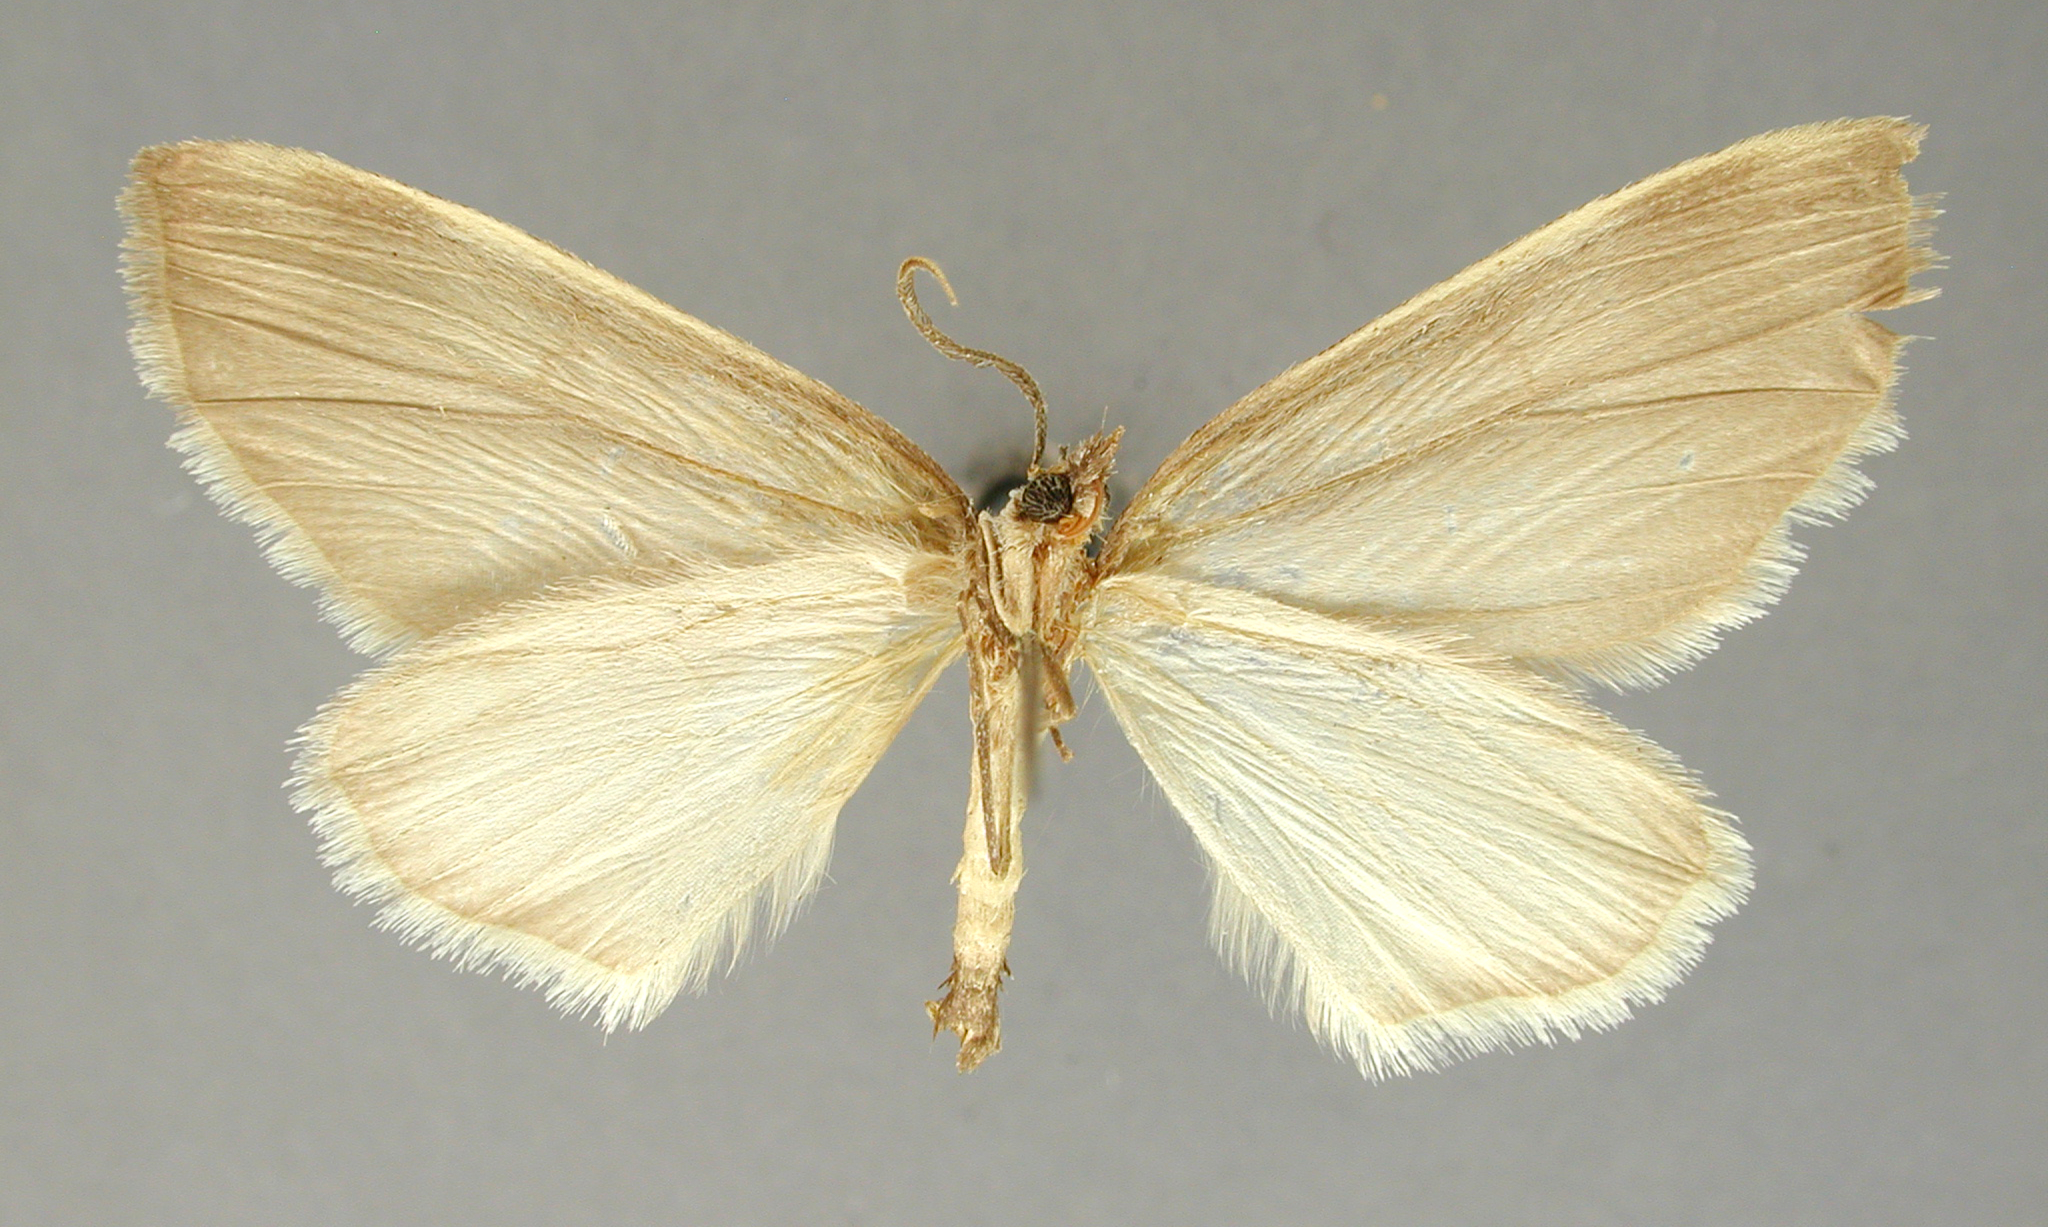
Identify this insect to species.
Catoclothis gymnopomparia
